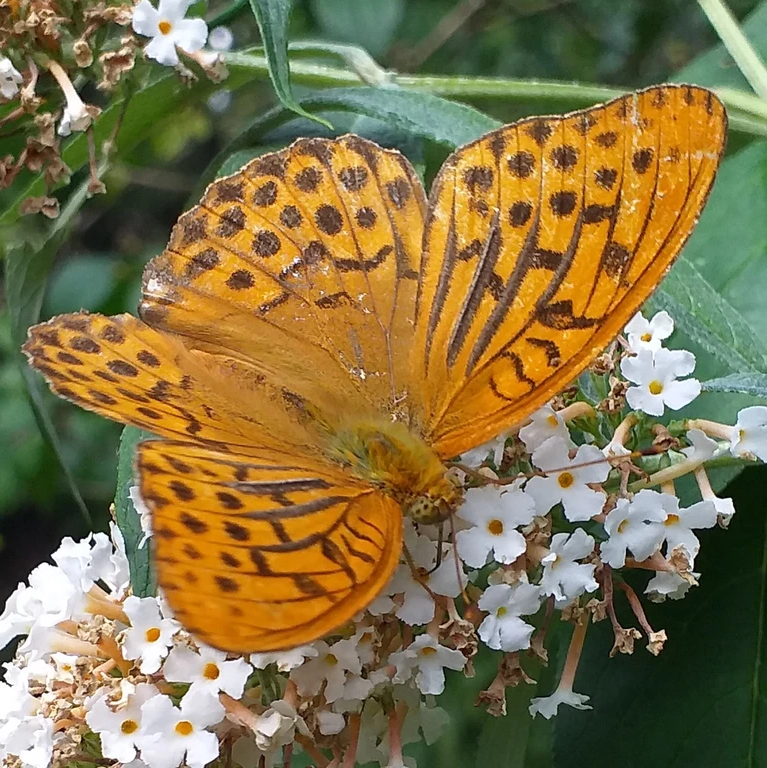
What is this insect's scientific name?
Argynnis paphia
